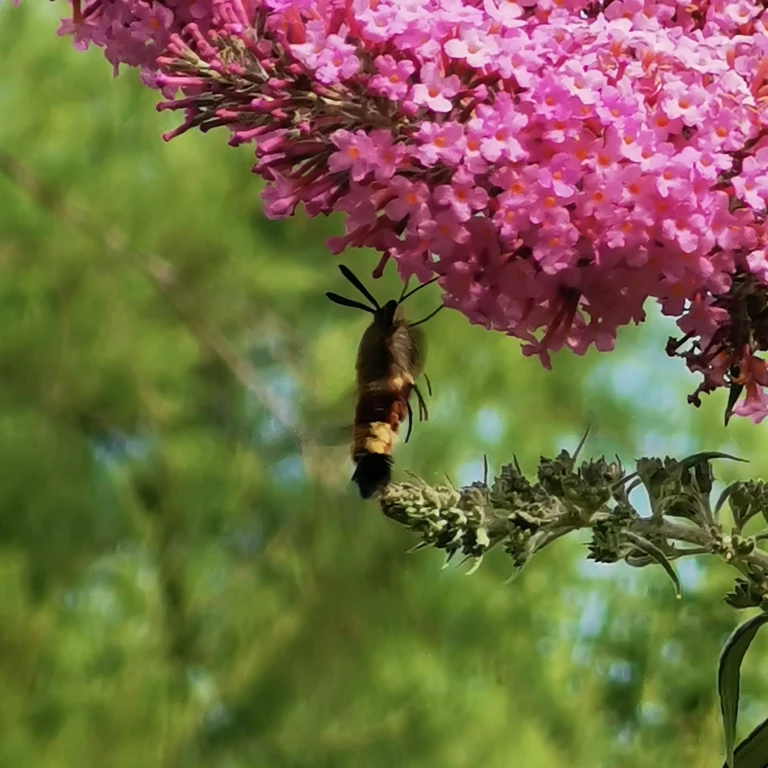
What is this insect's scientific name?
Hemaris fuciformis
